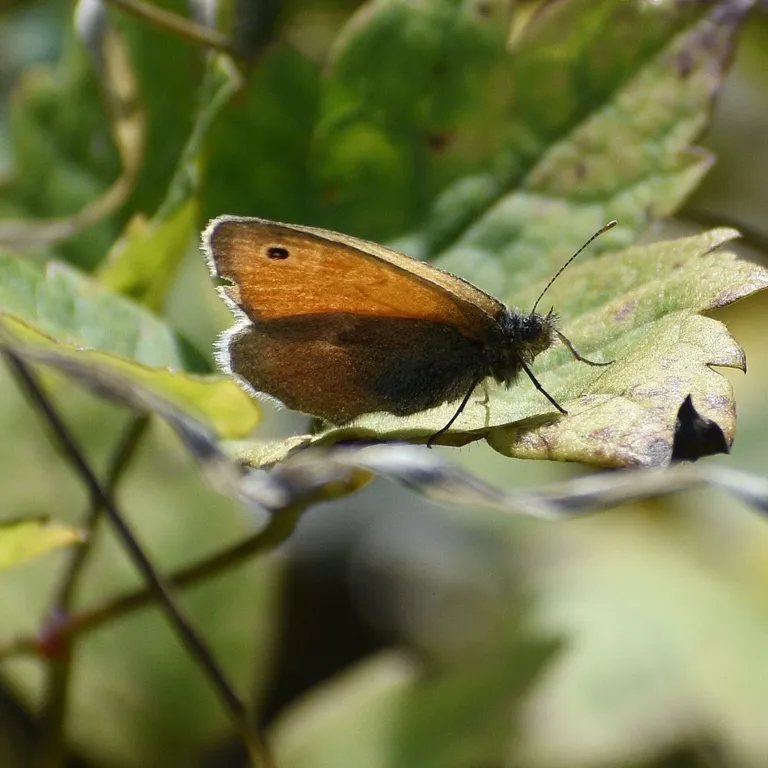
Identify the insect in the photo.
Coenonympha pamphilus
